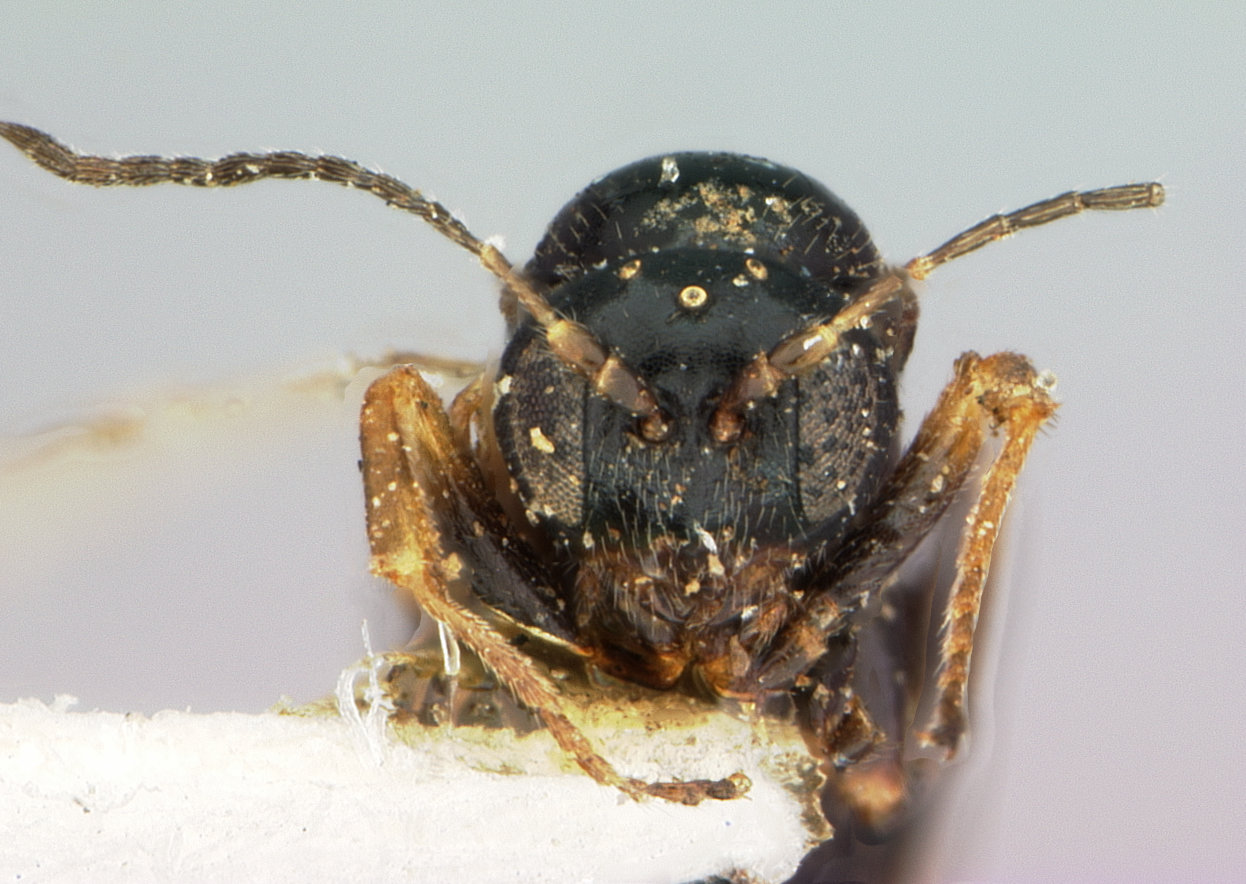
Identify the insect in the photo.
Neuroterus pacificus
